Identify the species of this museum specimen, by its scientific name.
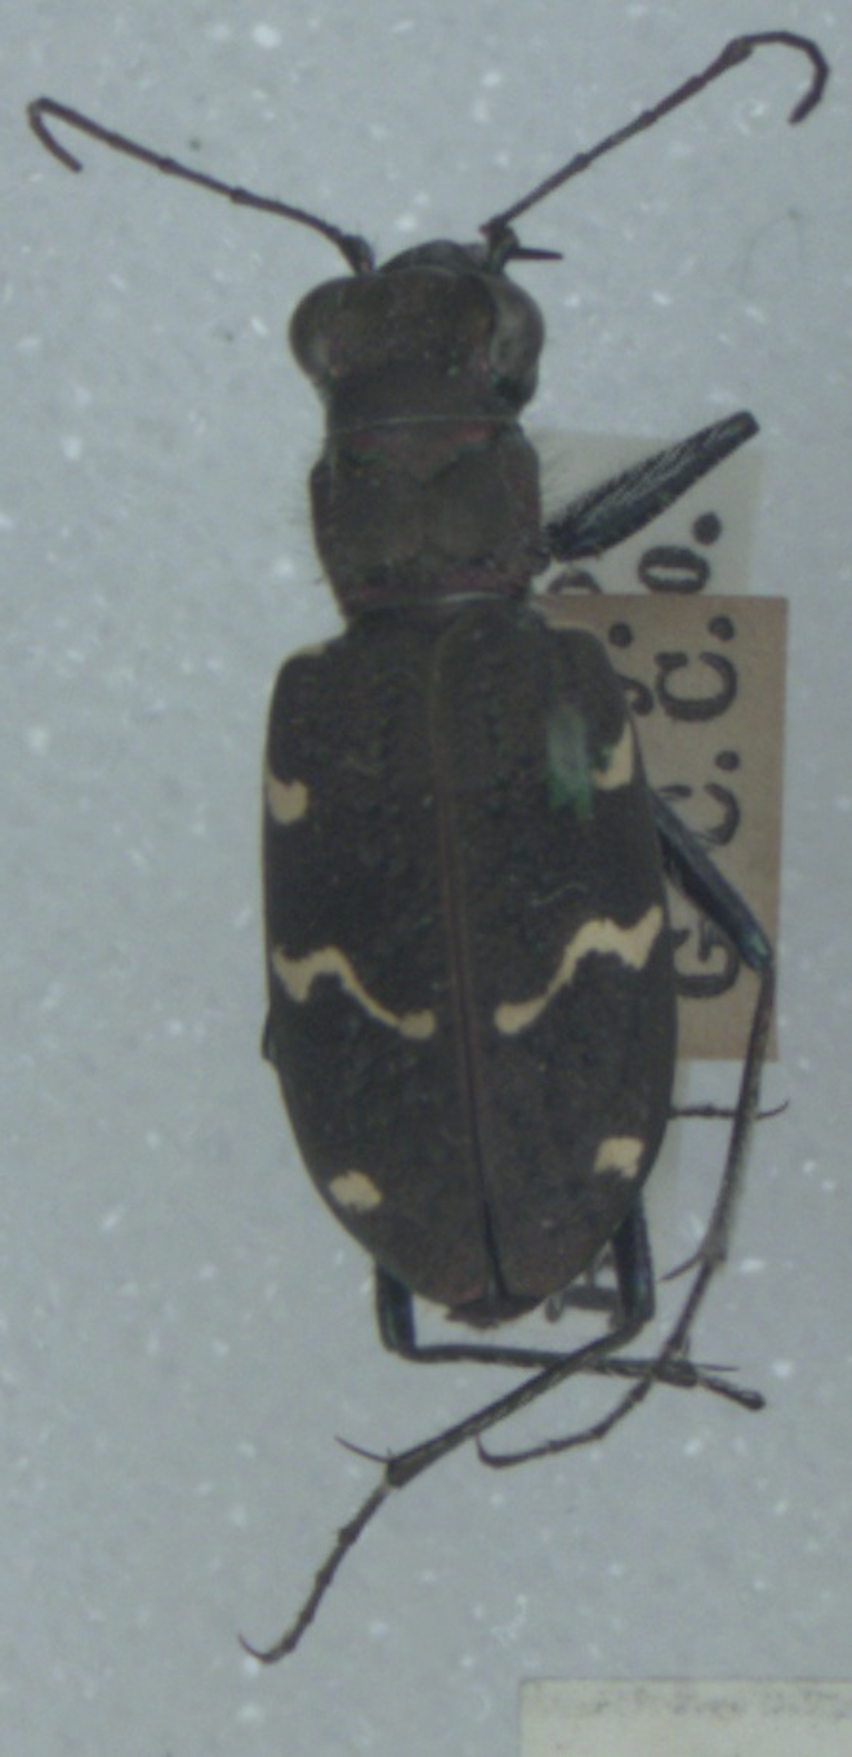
Cicindela sylvatica
